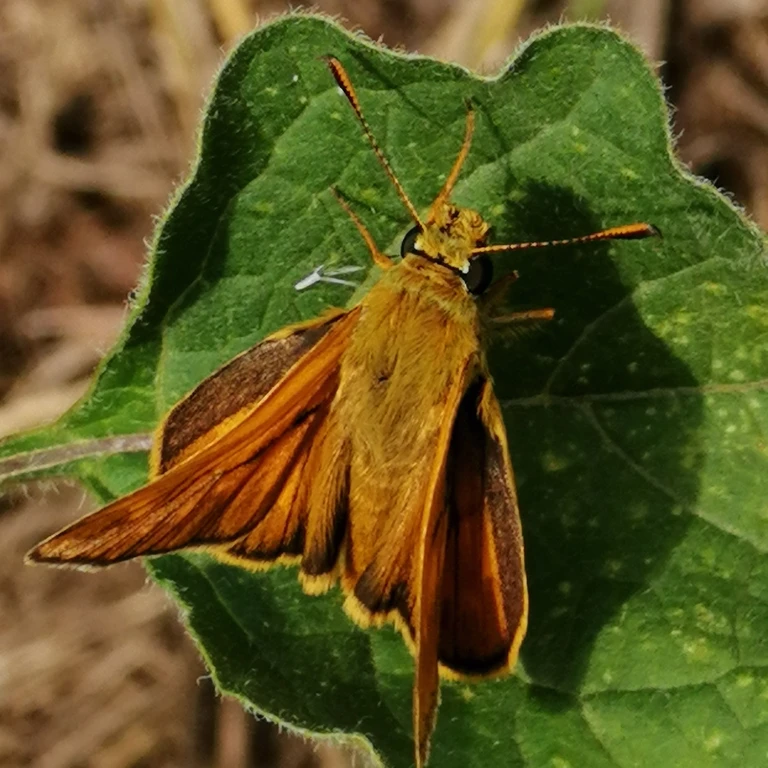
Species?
Ochlodes sylvanus (also Ochlodes venata)
